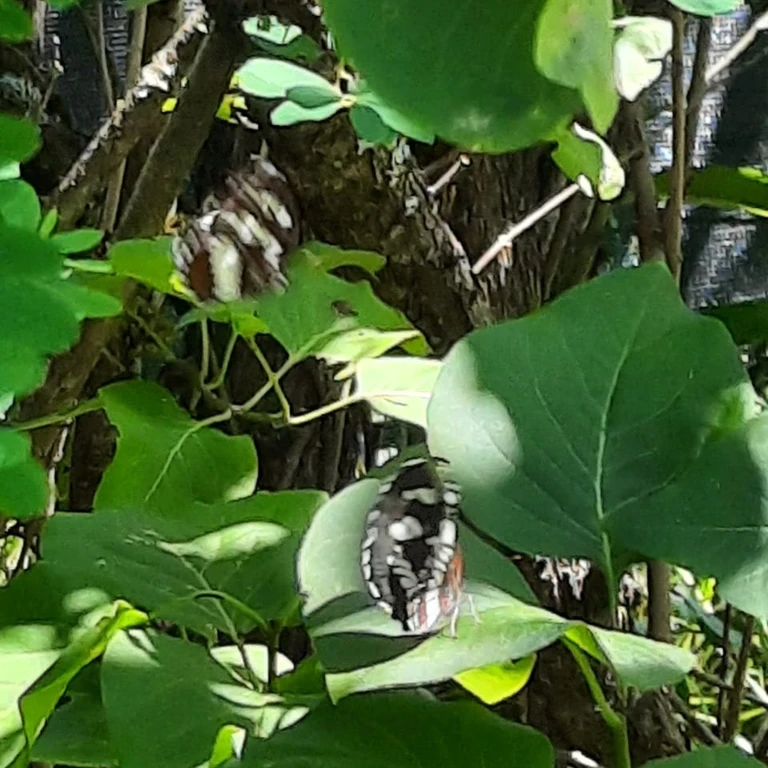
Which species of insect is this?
Neptis rivularis
